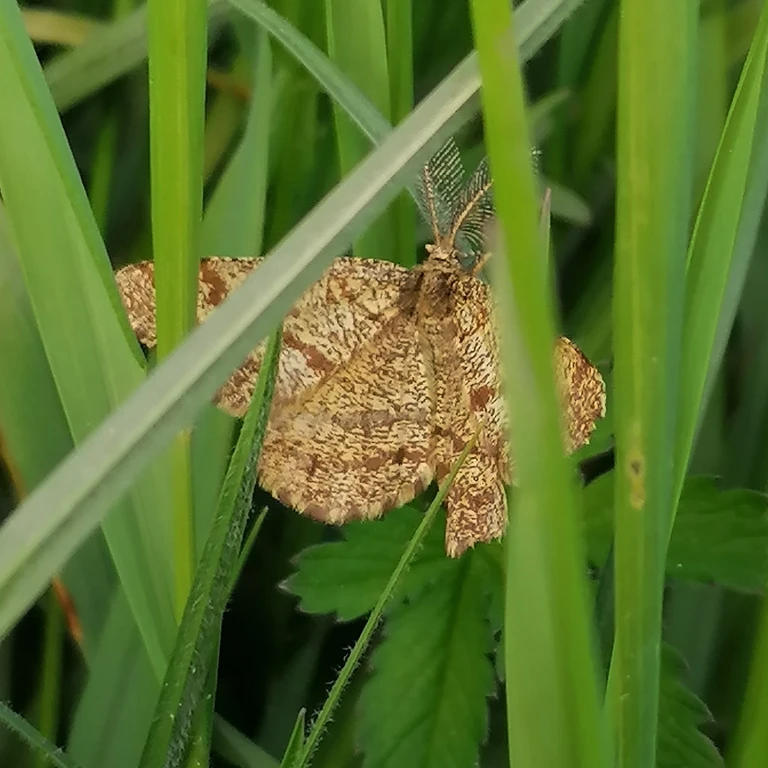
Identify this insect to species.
Ematurga atomaria
